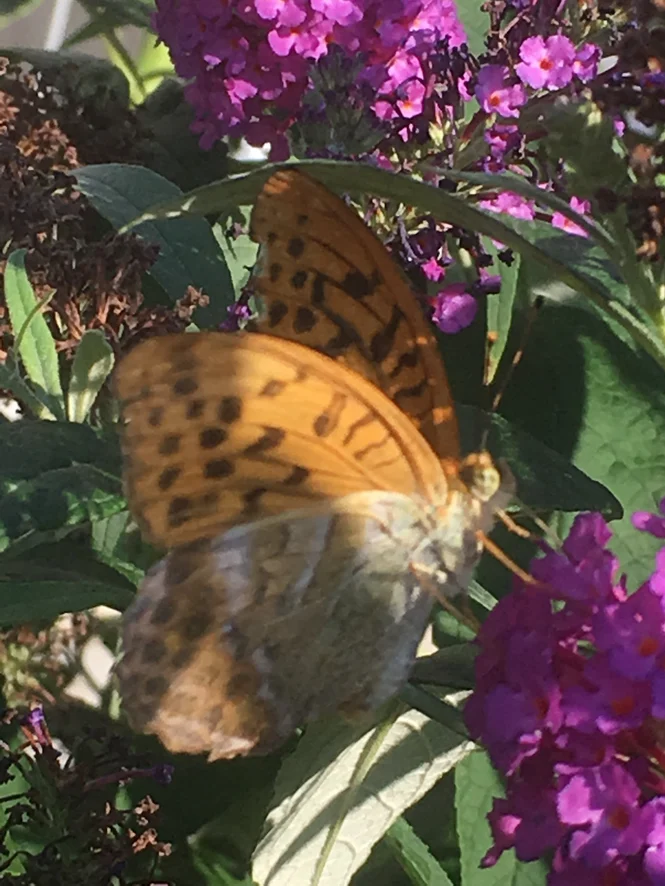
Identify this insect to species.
Argynnis paphia
